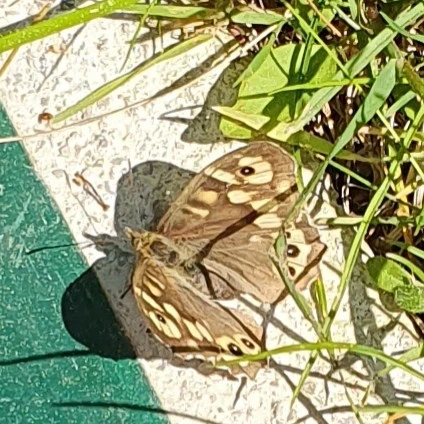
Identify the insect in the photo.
Pararge aegeria
